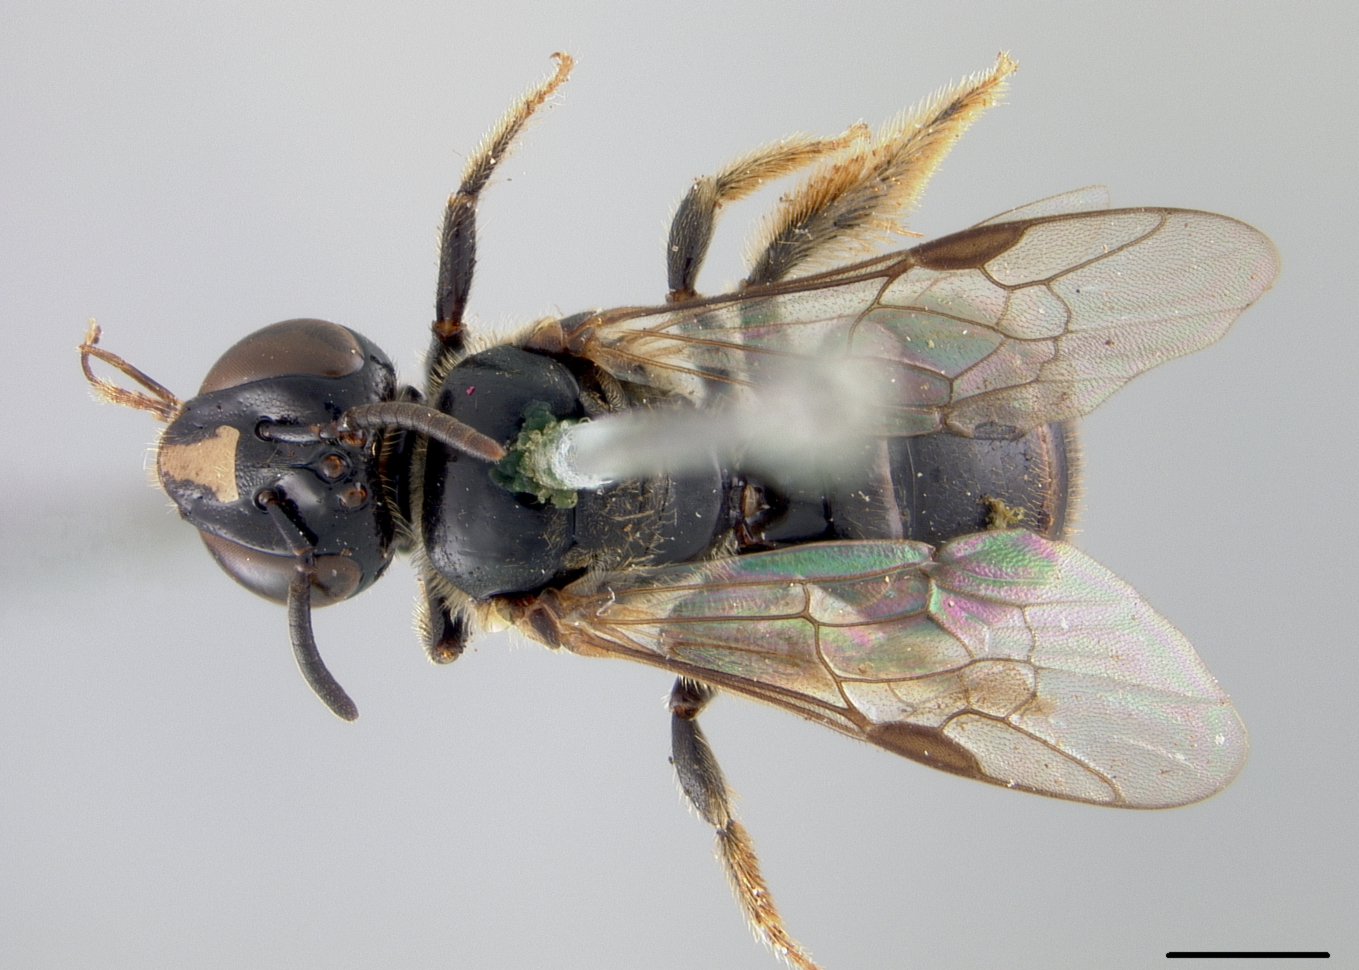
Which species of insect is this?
Braunsapis signata
